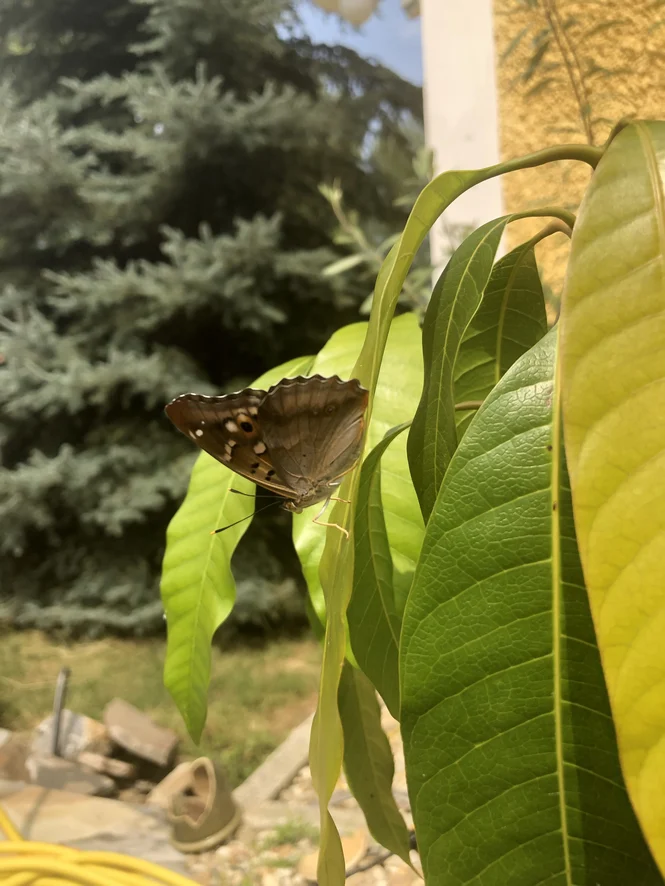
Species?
Apatura ilia
